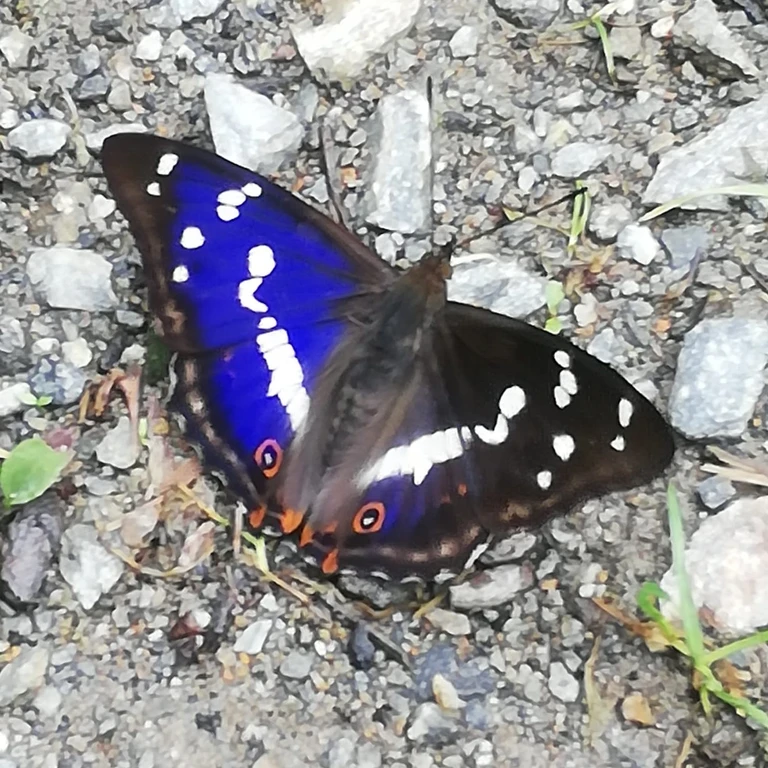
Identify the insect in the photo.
Apatura iris
